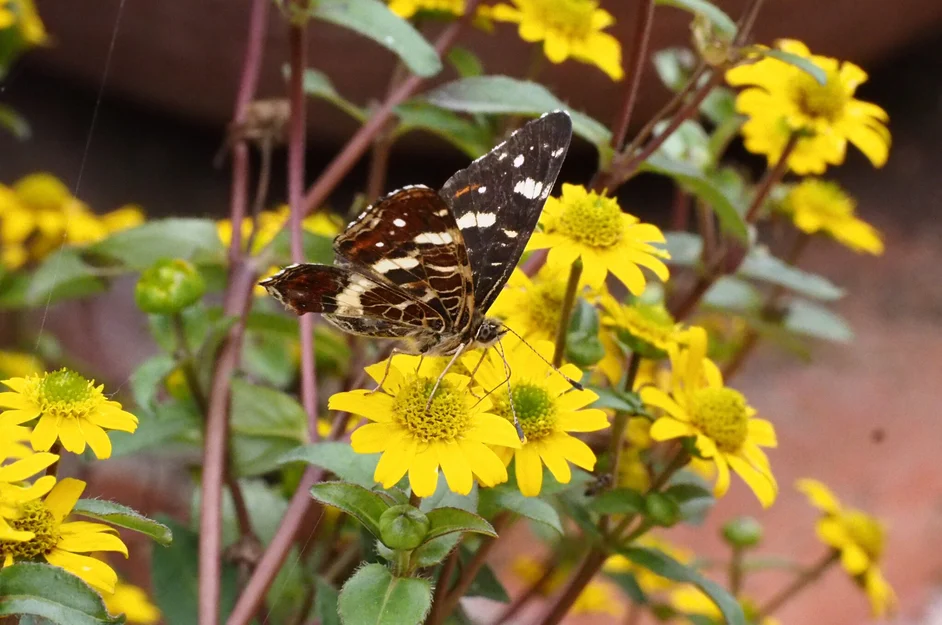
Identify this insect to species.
Araschnia levana
